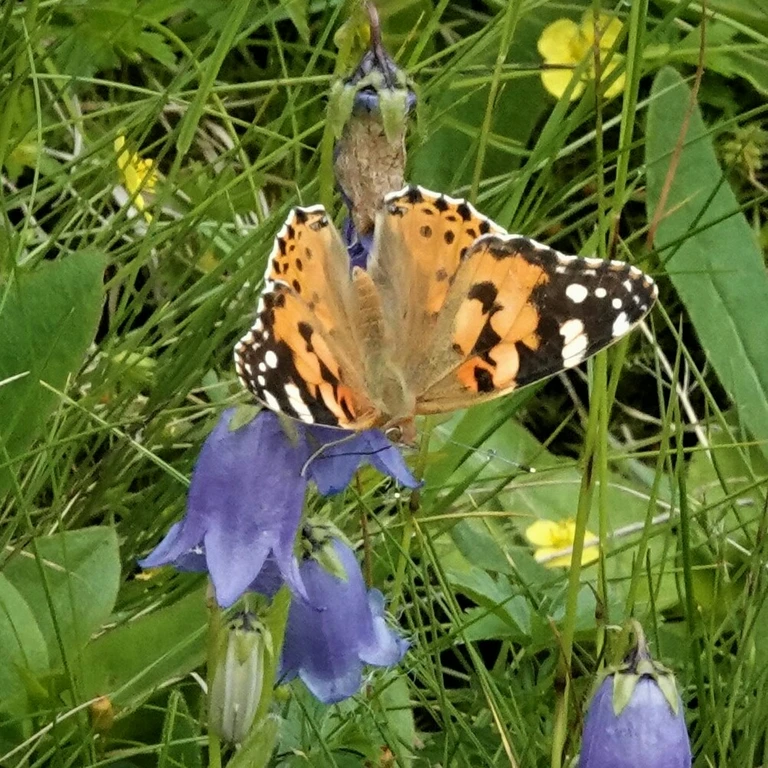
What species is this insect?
Vanessa cardui
